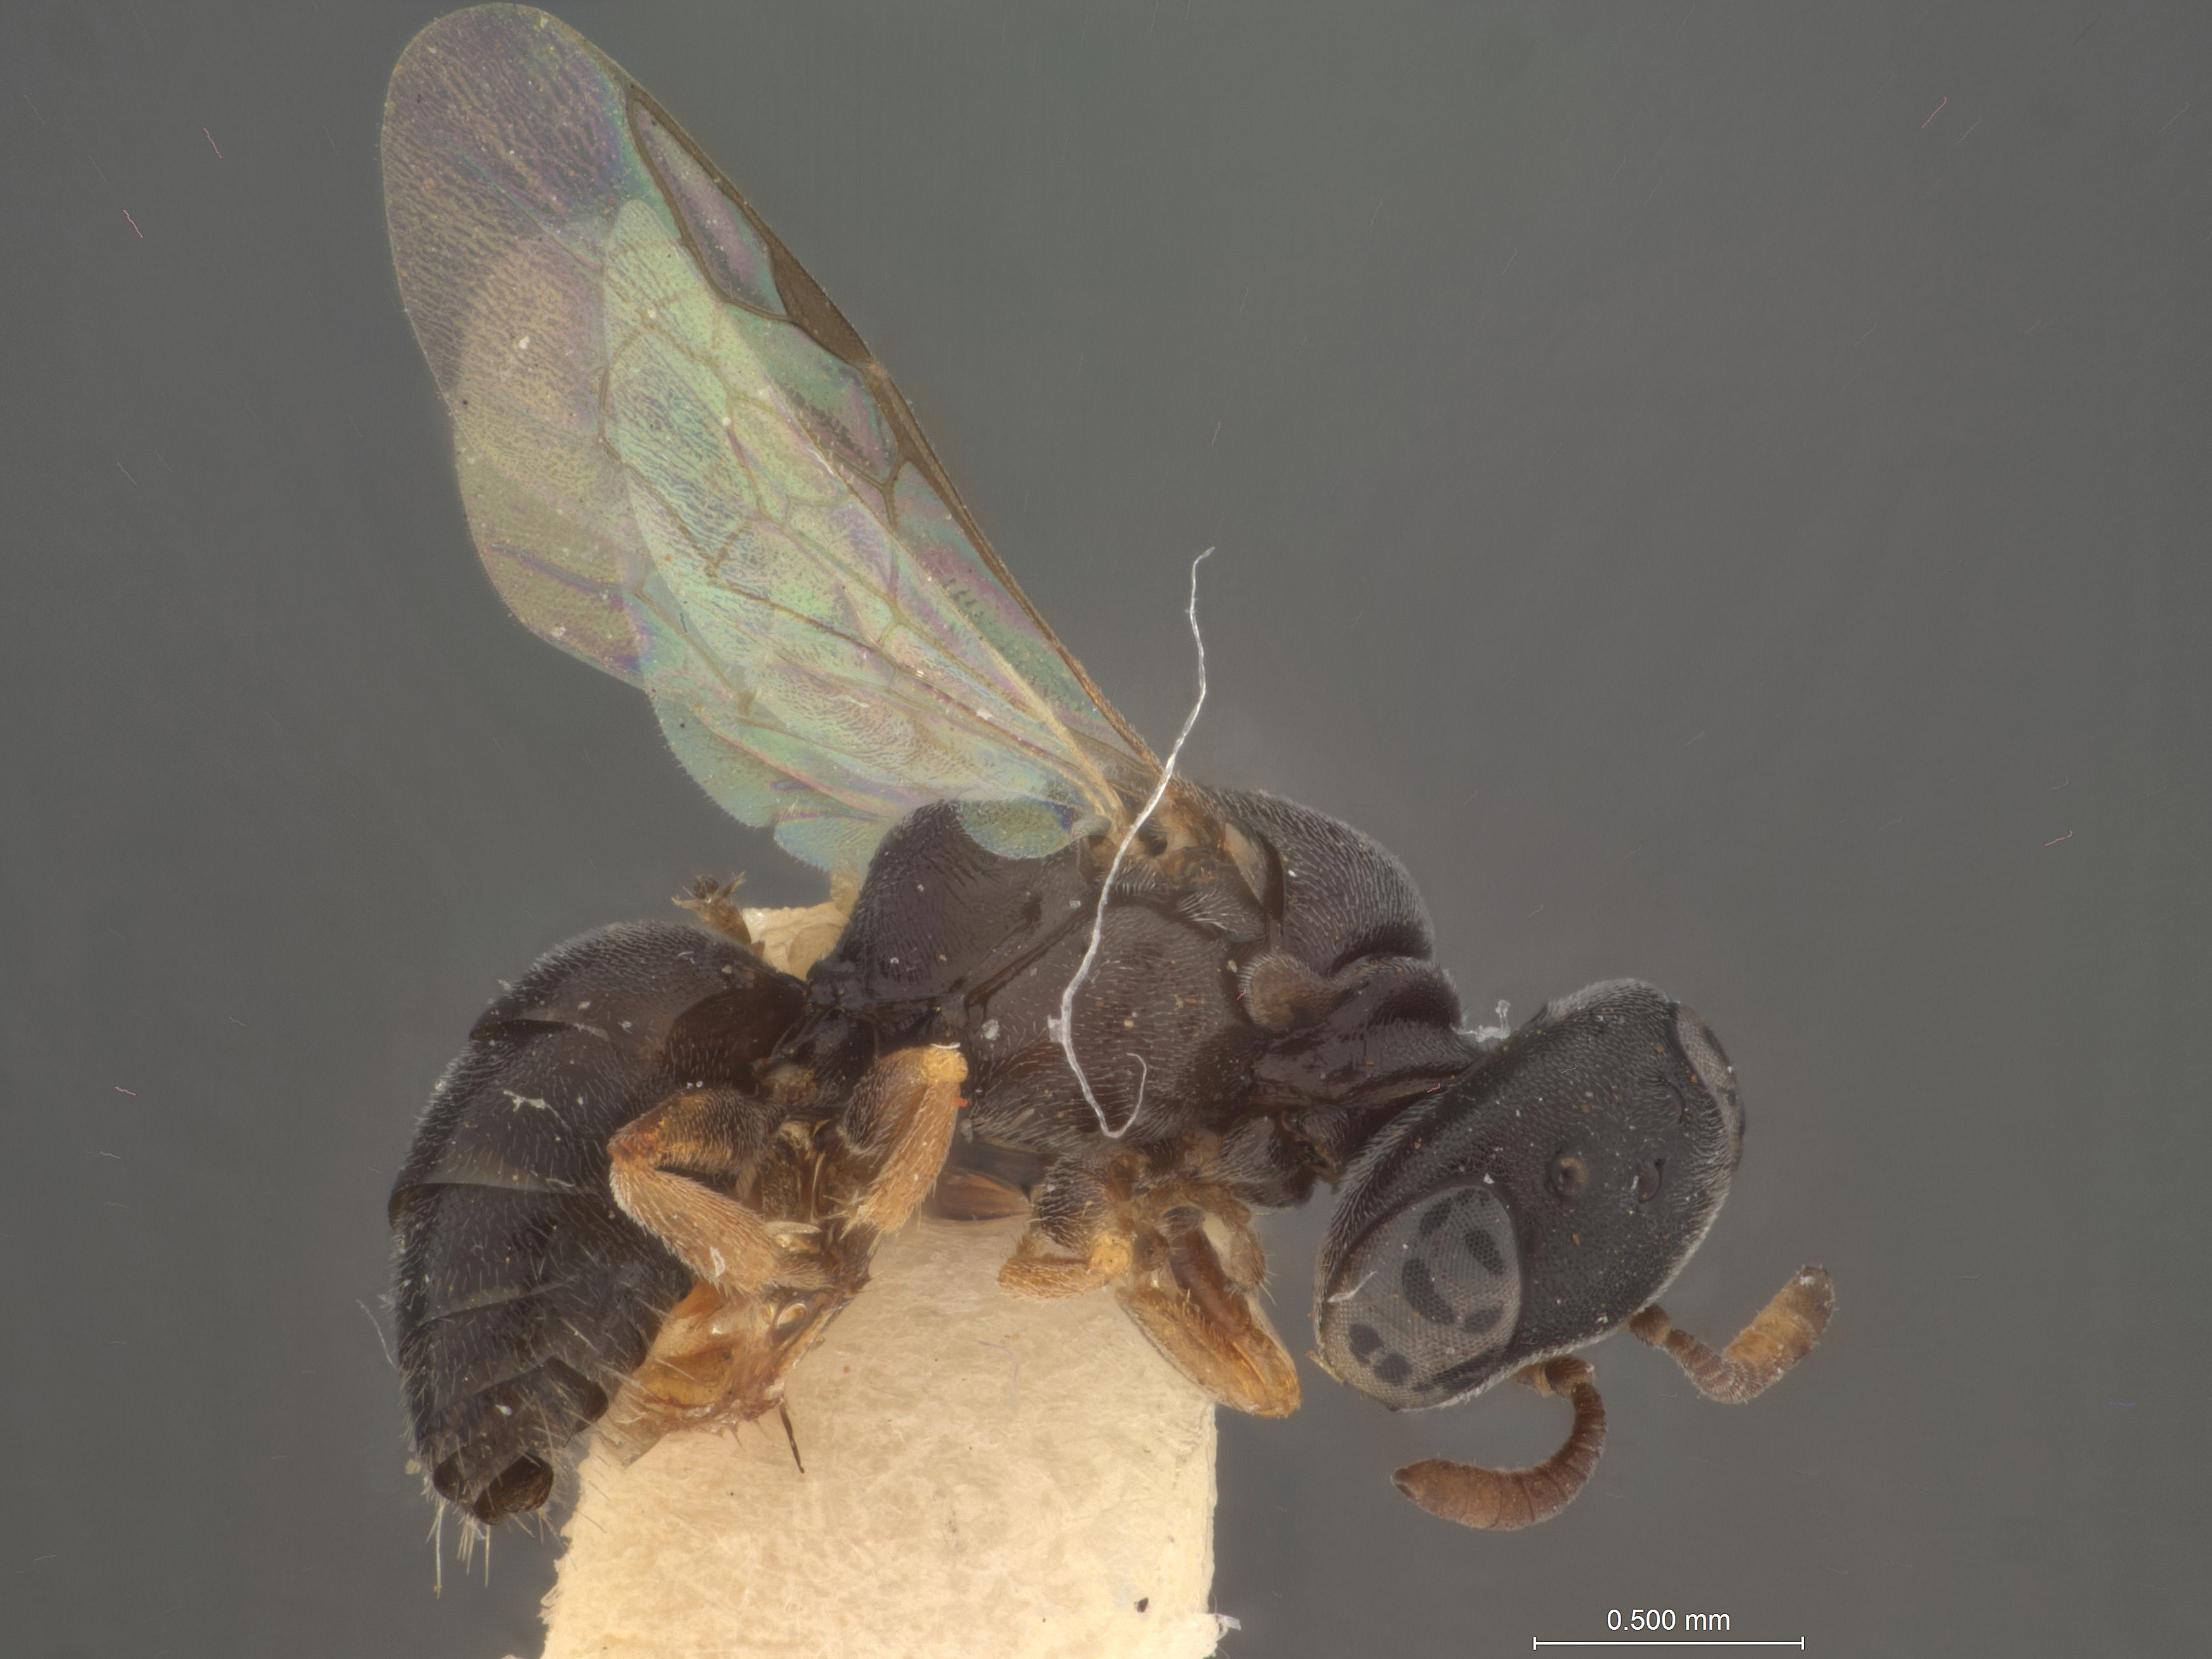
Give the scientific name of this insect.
Sericophorus punctum
